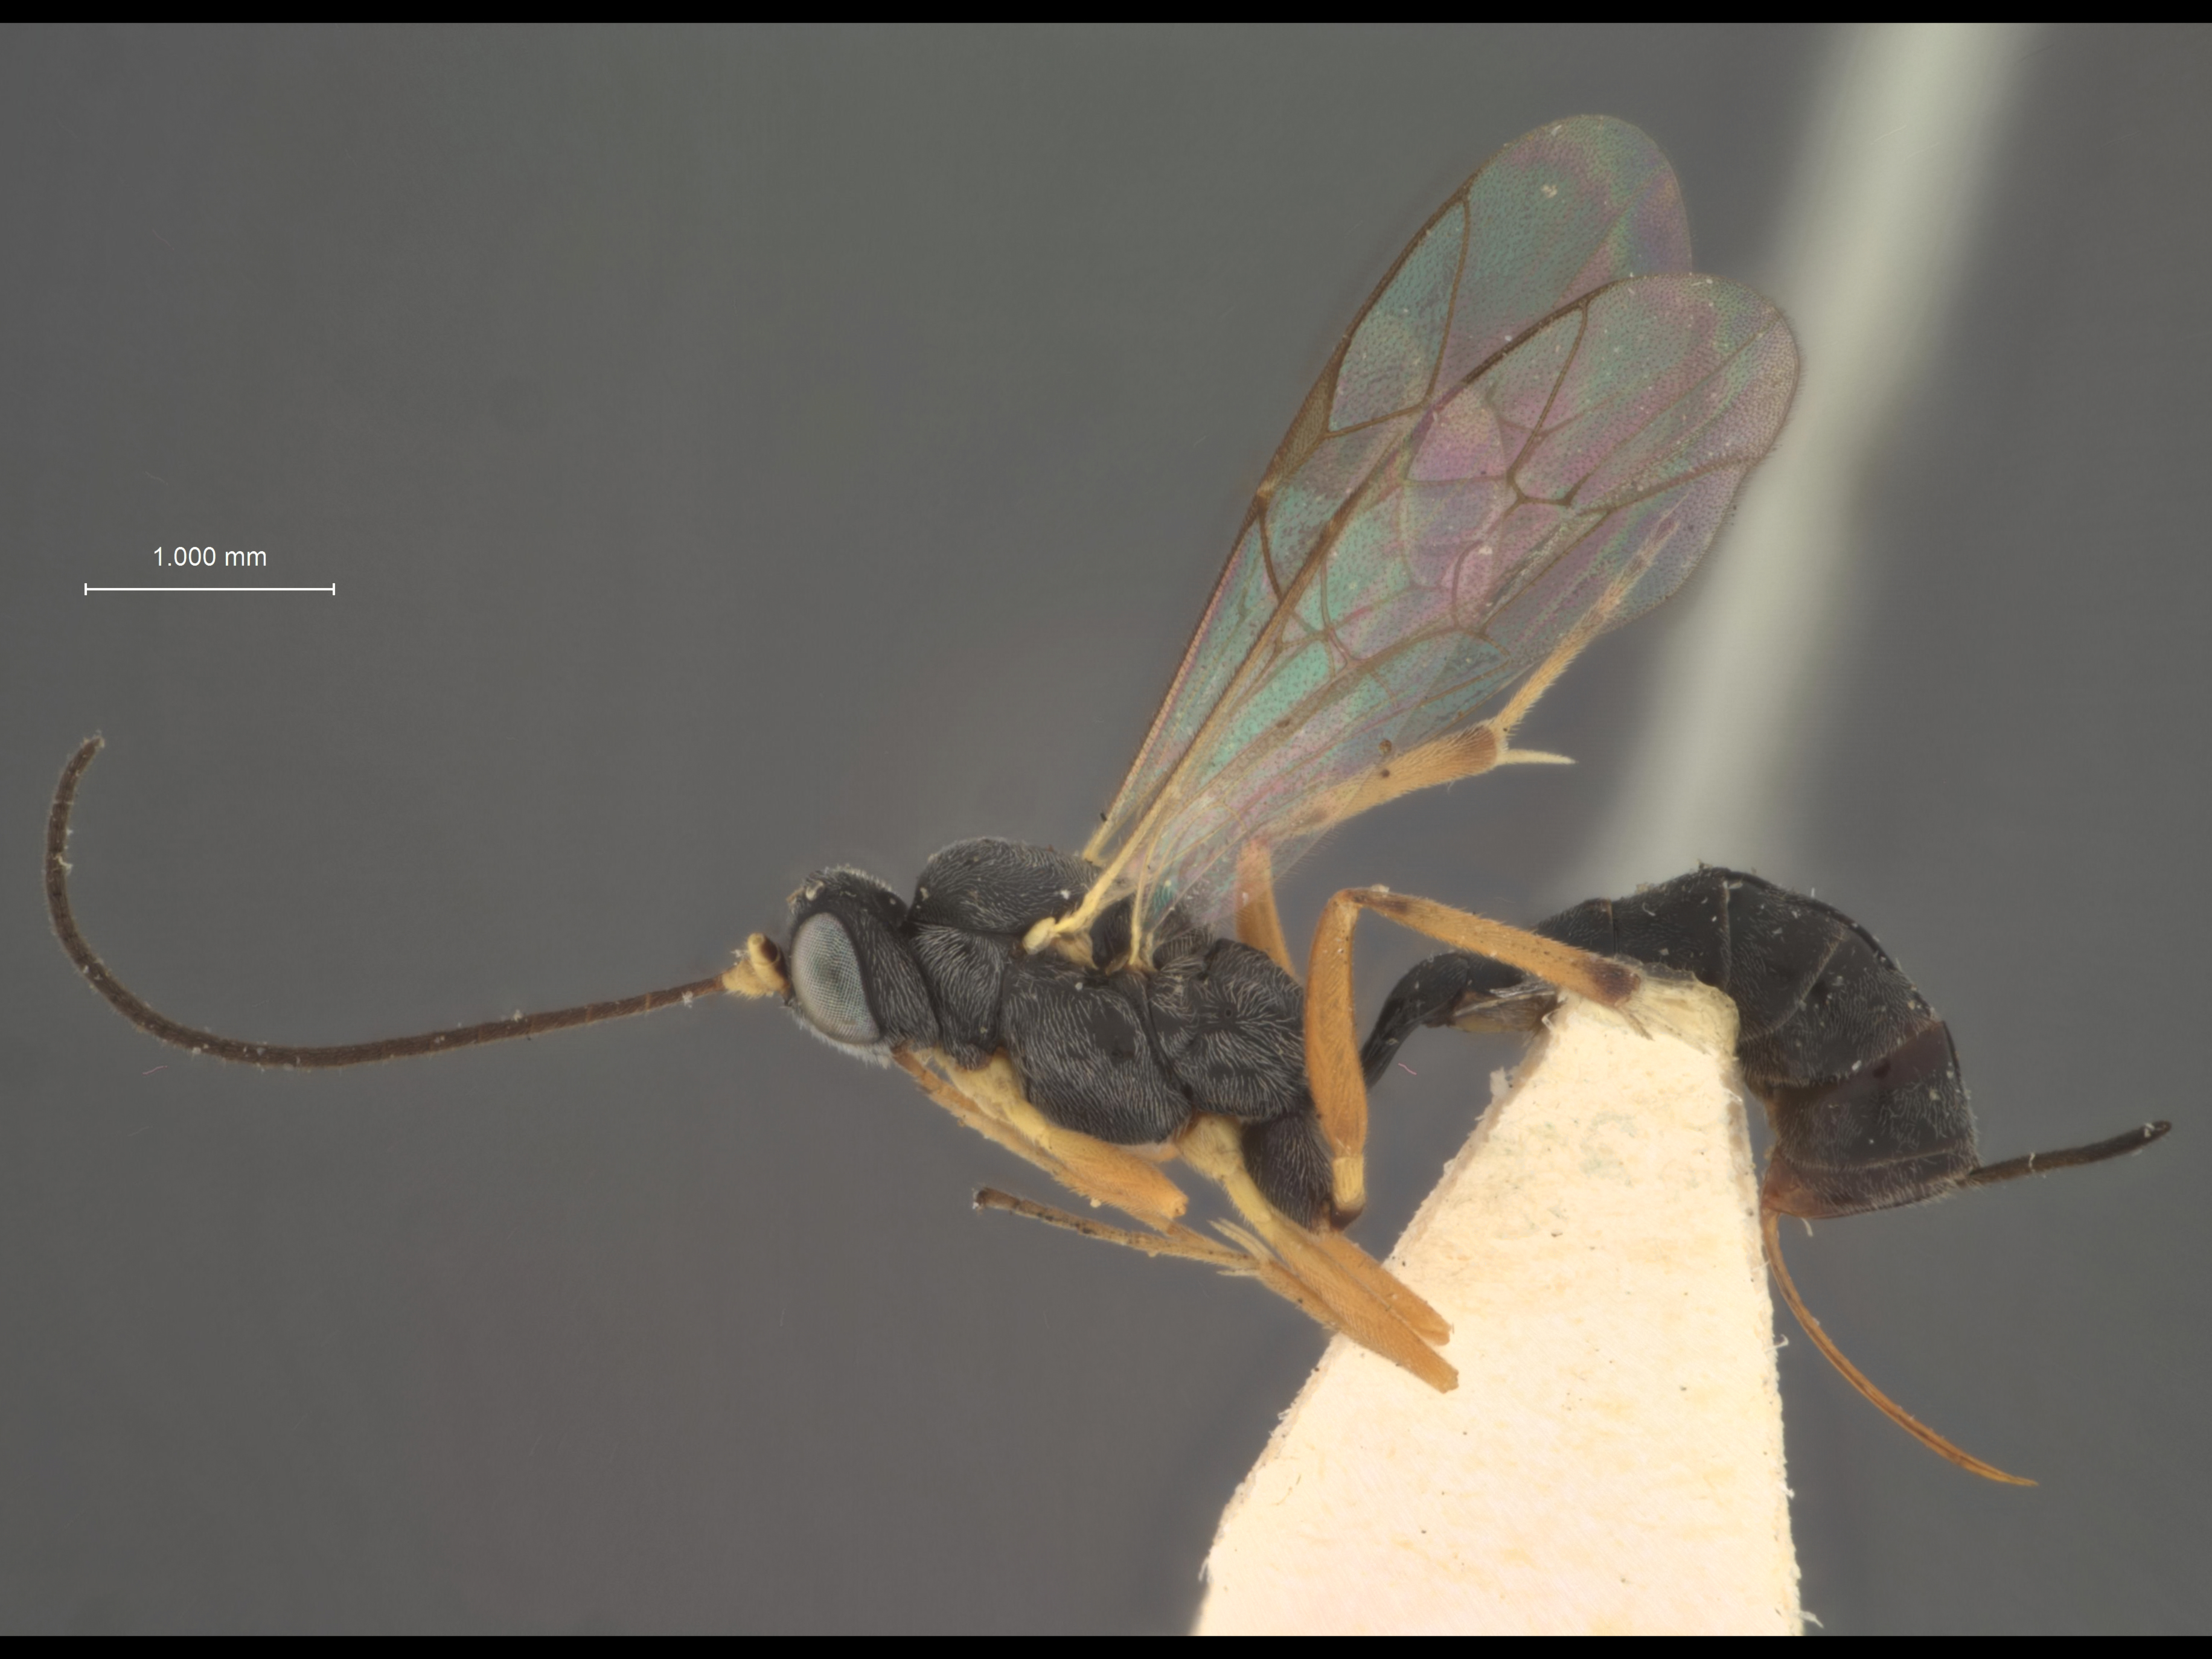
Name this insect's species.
Dioctes alticola
